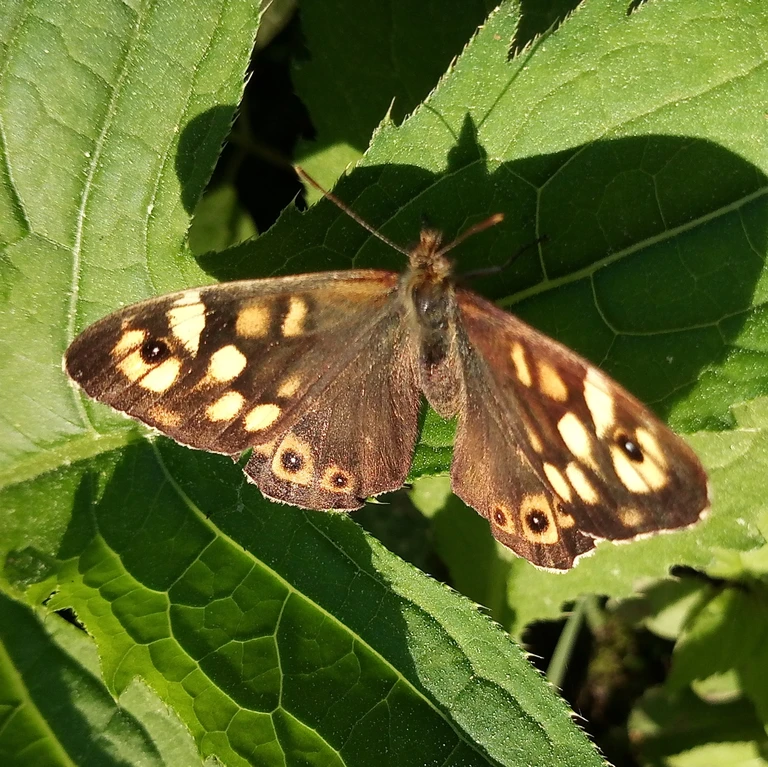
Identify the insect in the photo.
Pararge aegeria
